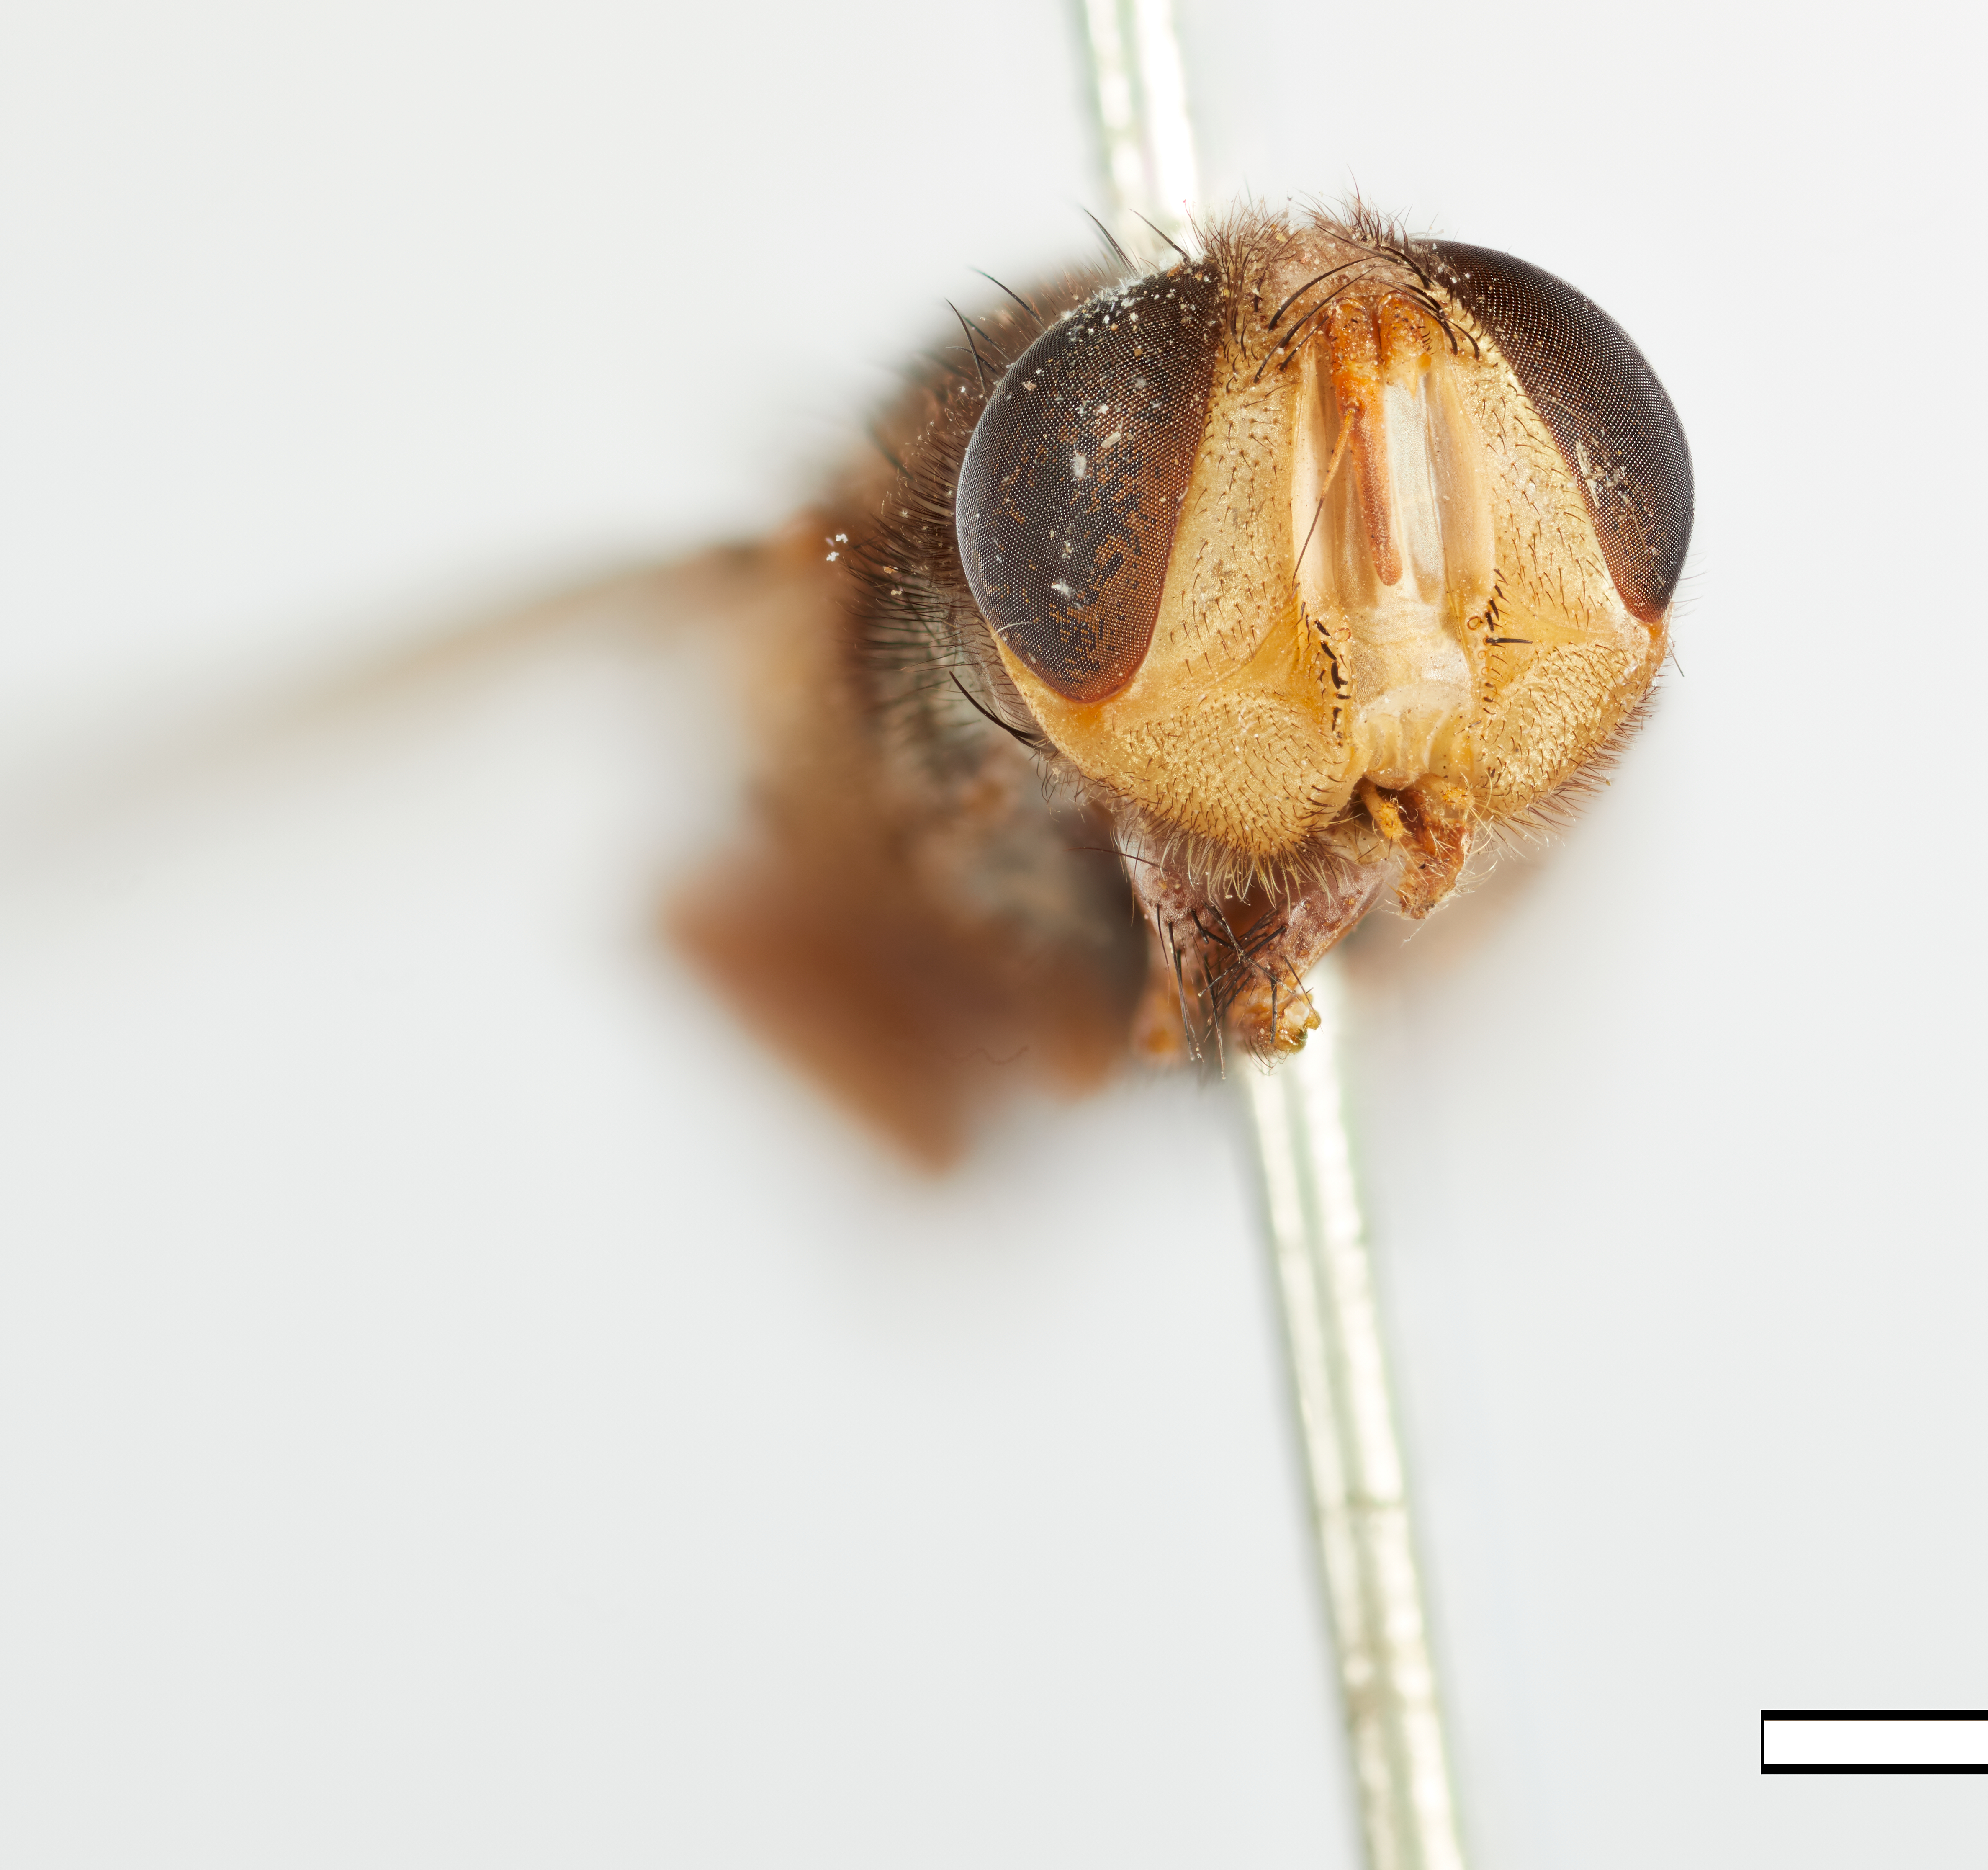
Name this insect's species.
Froggattimyia hirta
